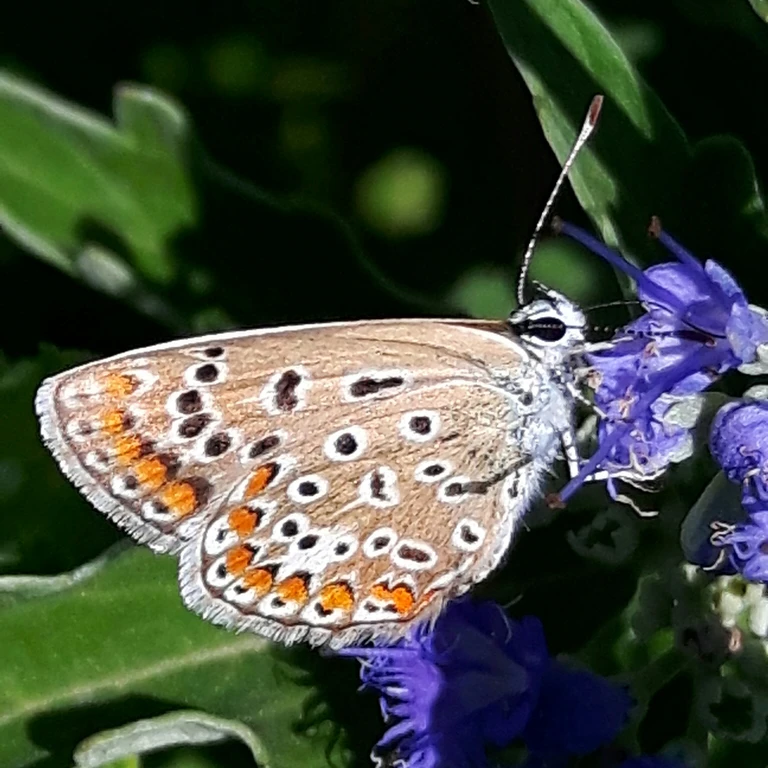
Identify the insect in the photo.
Polyommatus icarus
